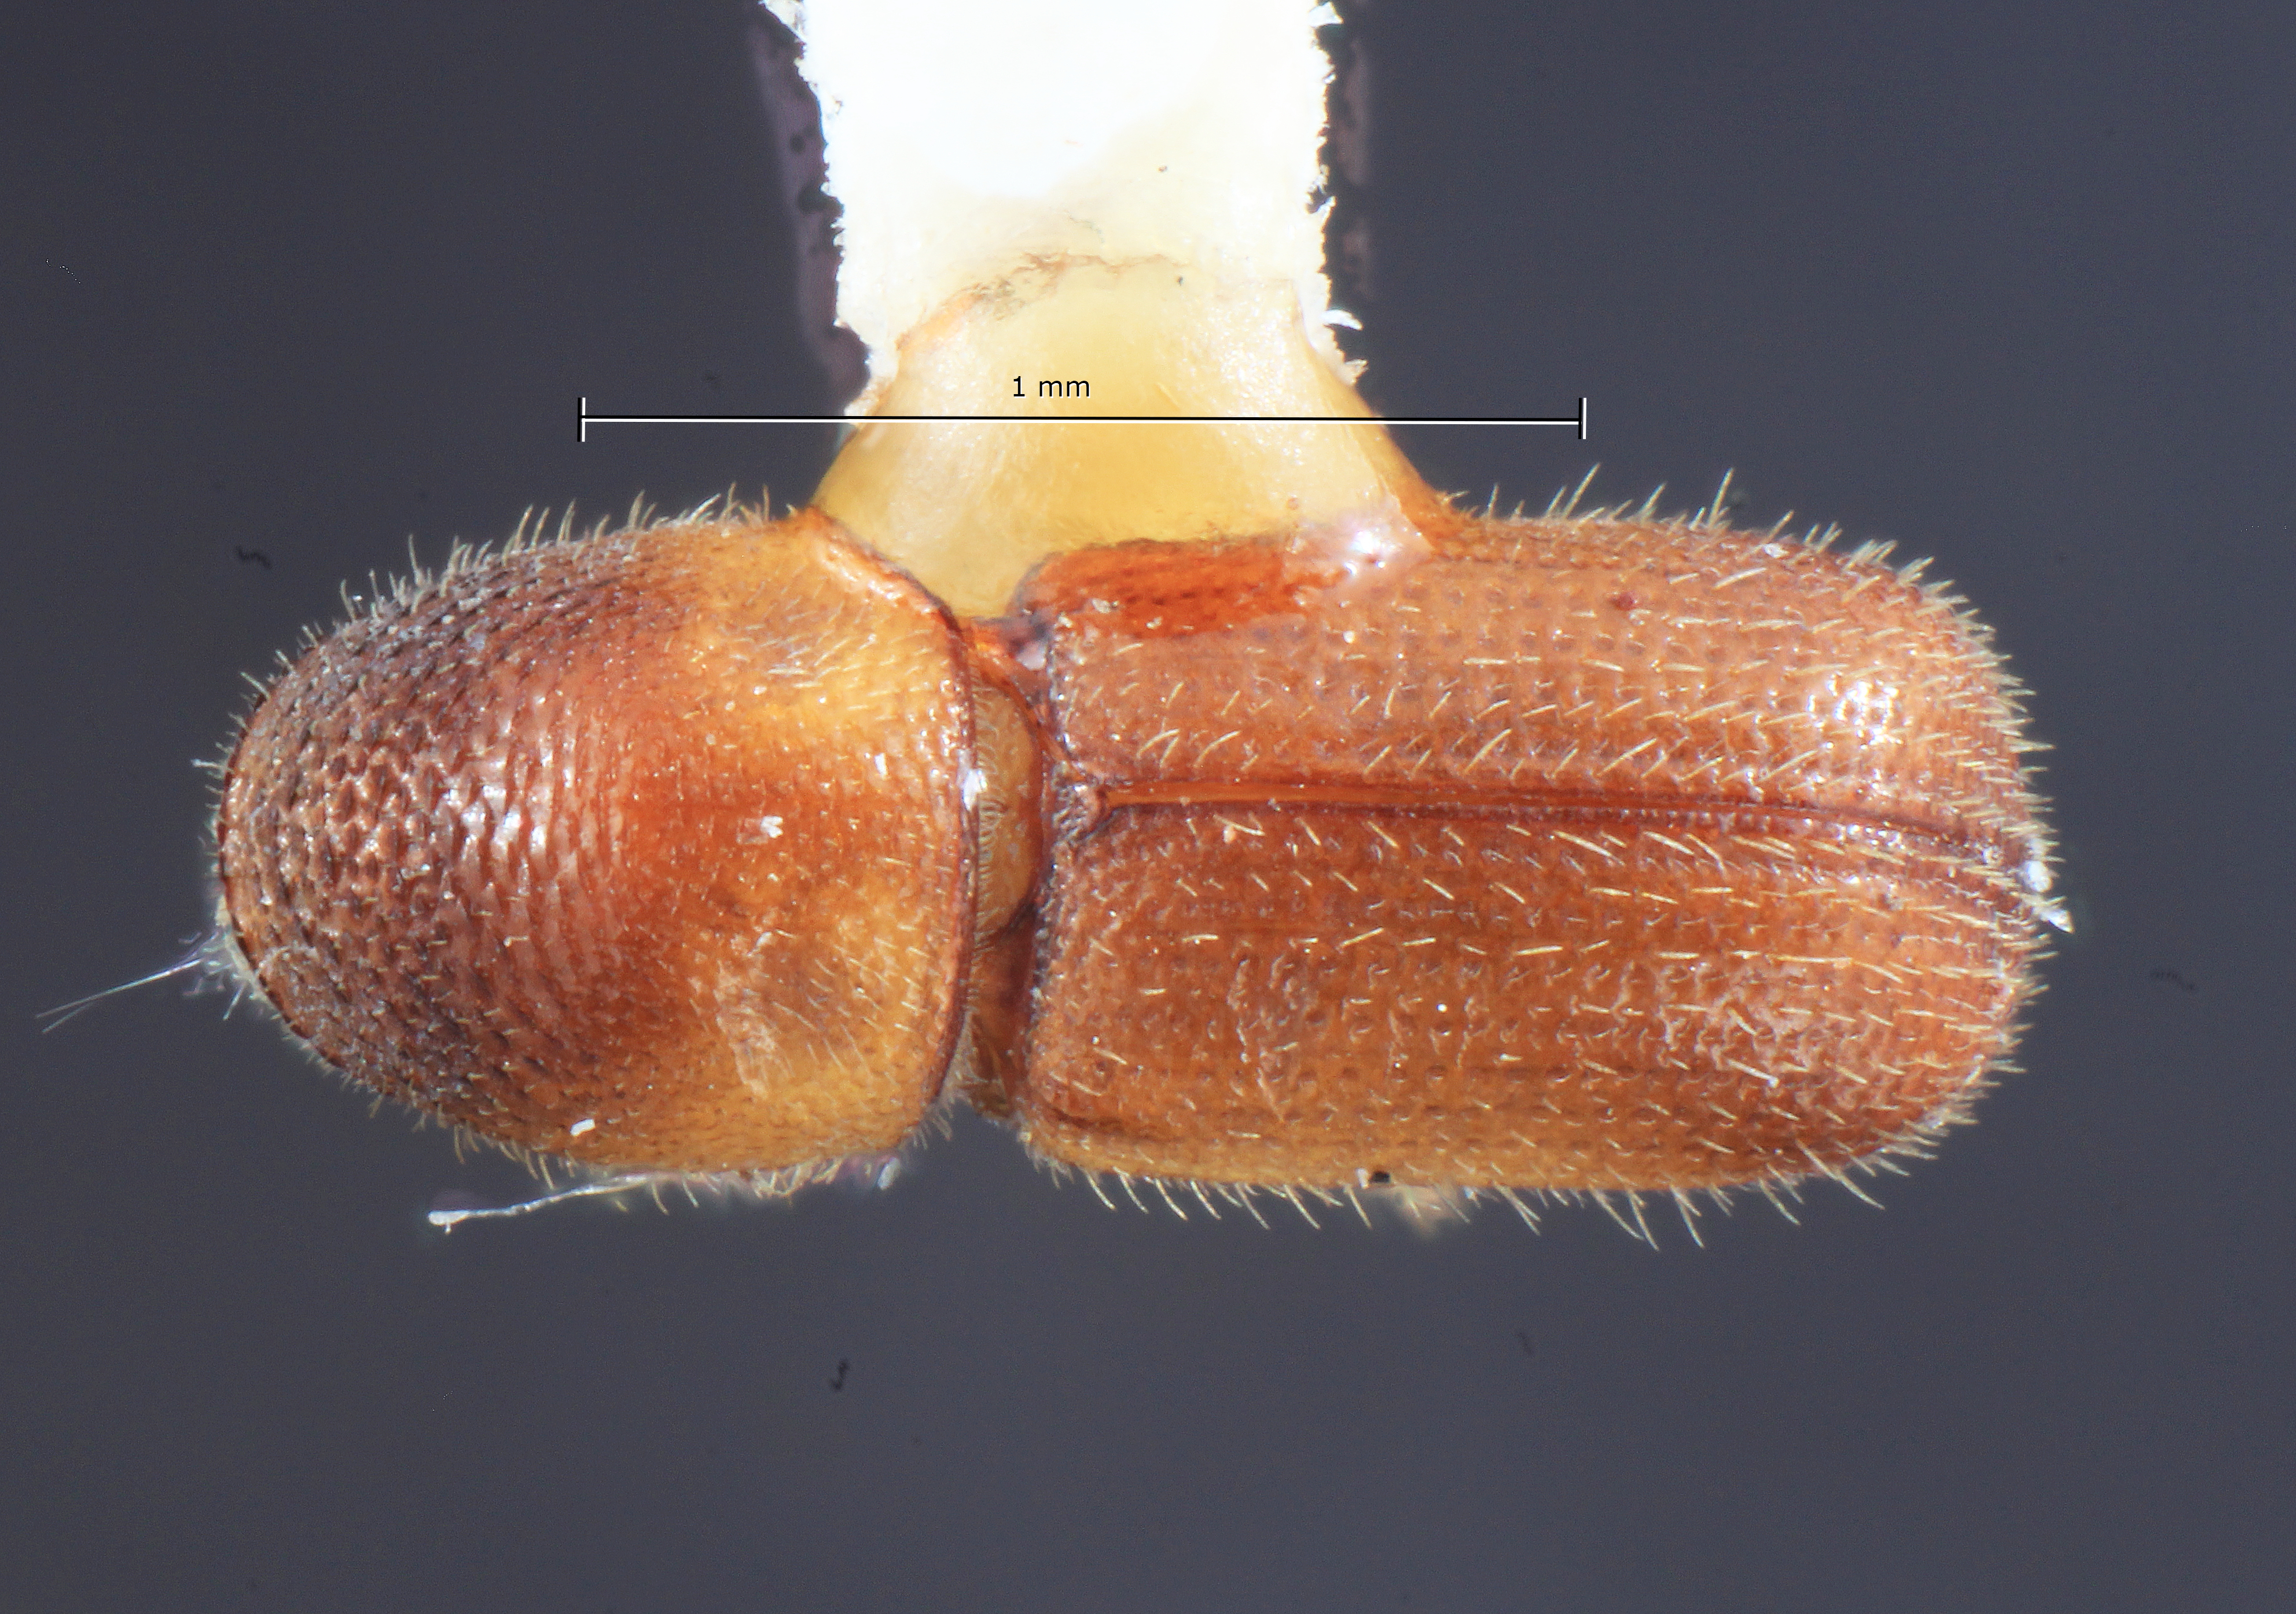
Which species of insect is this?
Dendroterus resolutus
